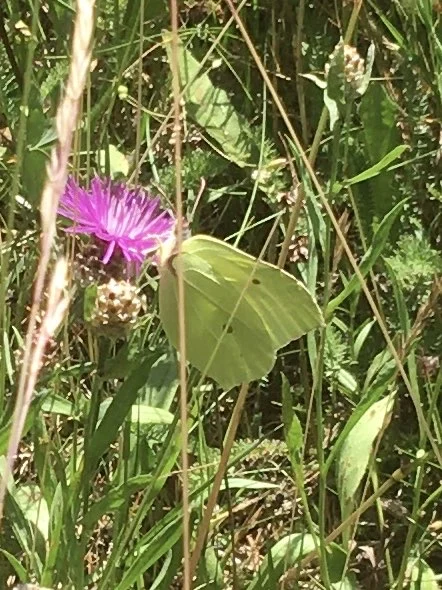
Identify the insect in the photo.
Gonepteryx rhamni
